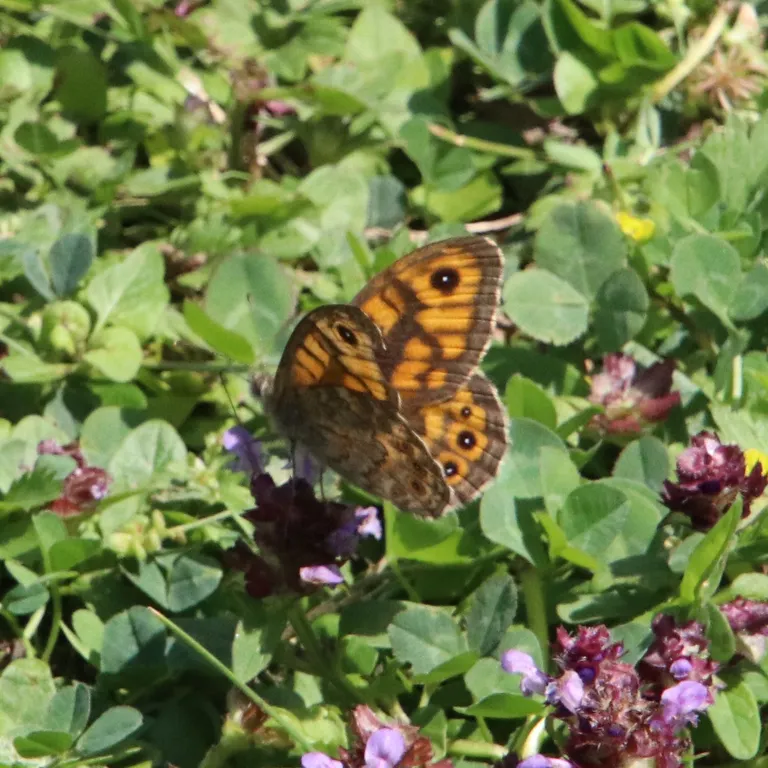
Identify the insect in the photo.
Lasiommata megera (also Pararge megera)
